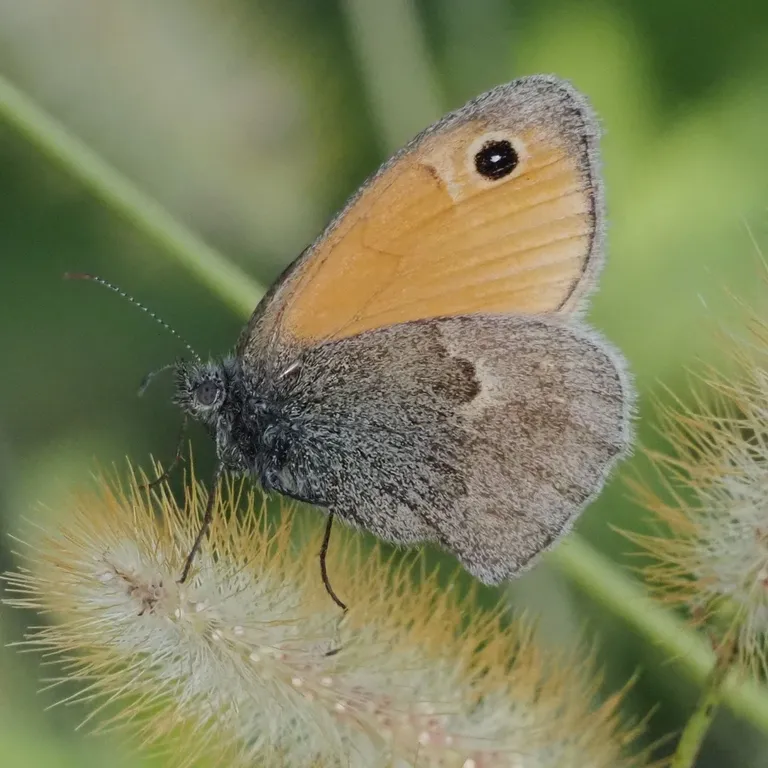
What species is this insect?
Coenonympha pamphilus
